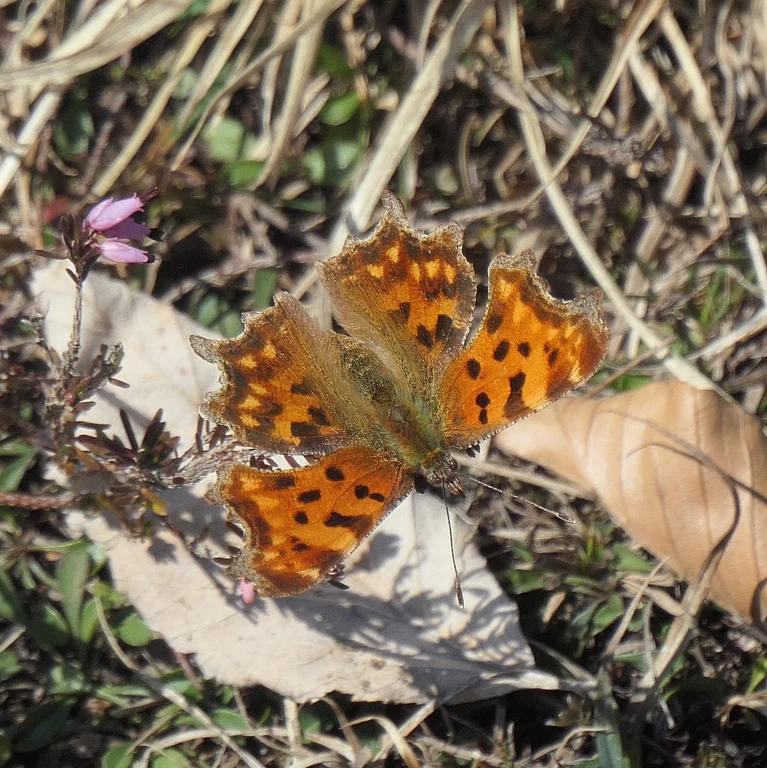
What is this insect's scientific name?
Polygonia c-album
